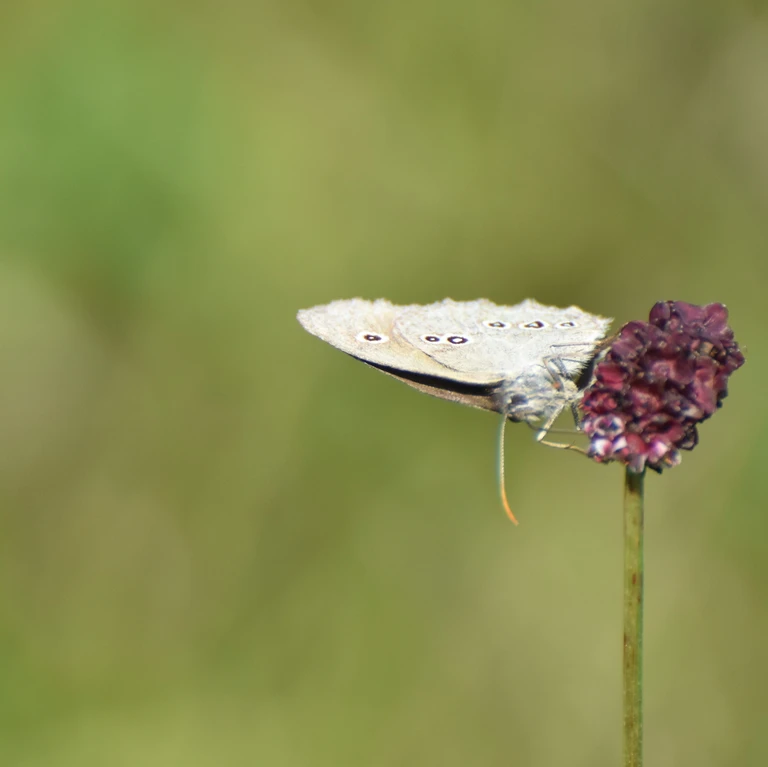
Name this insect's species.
Aphantopus hyperantus
